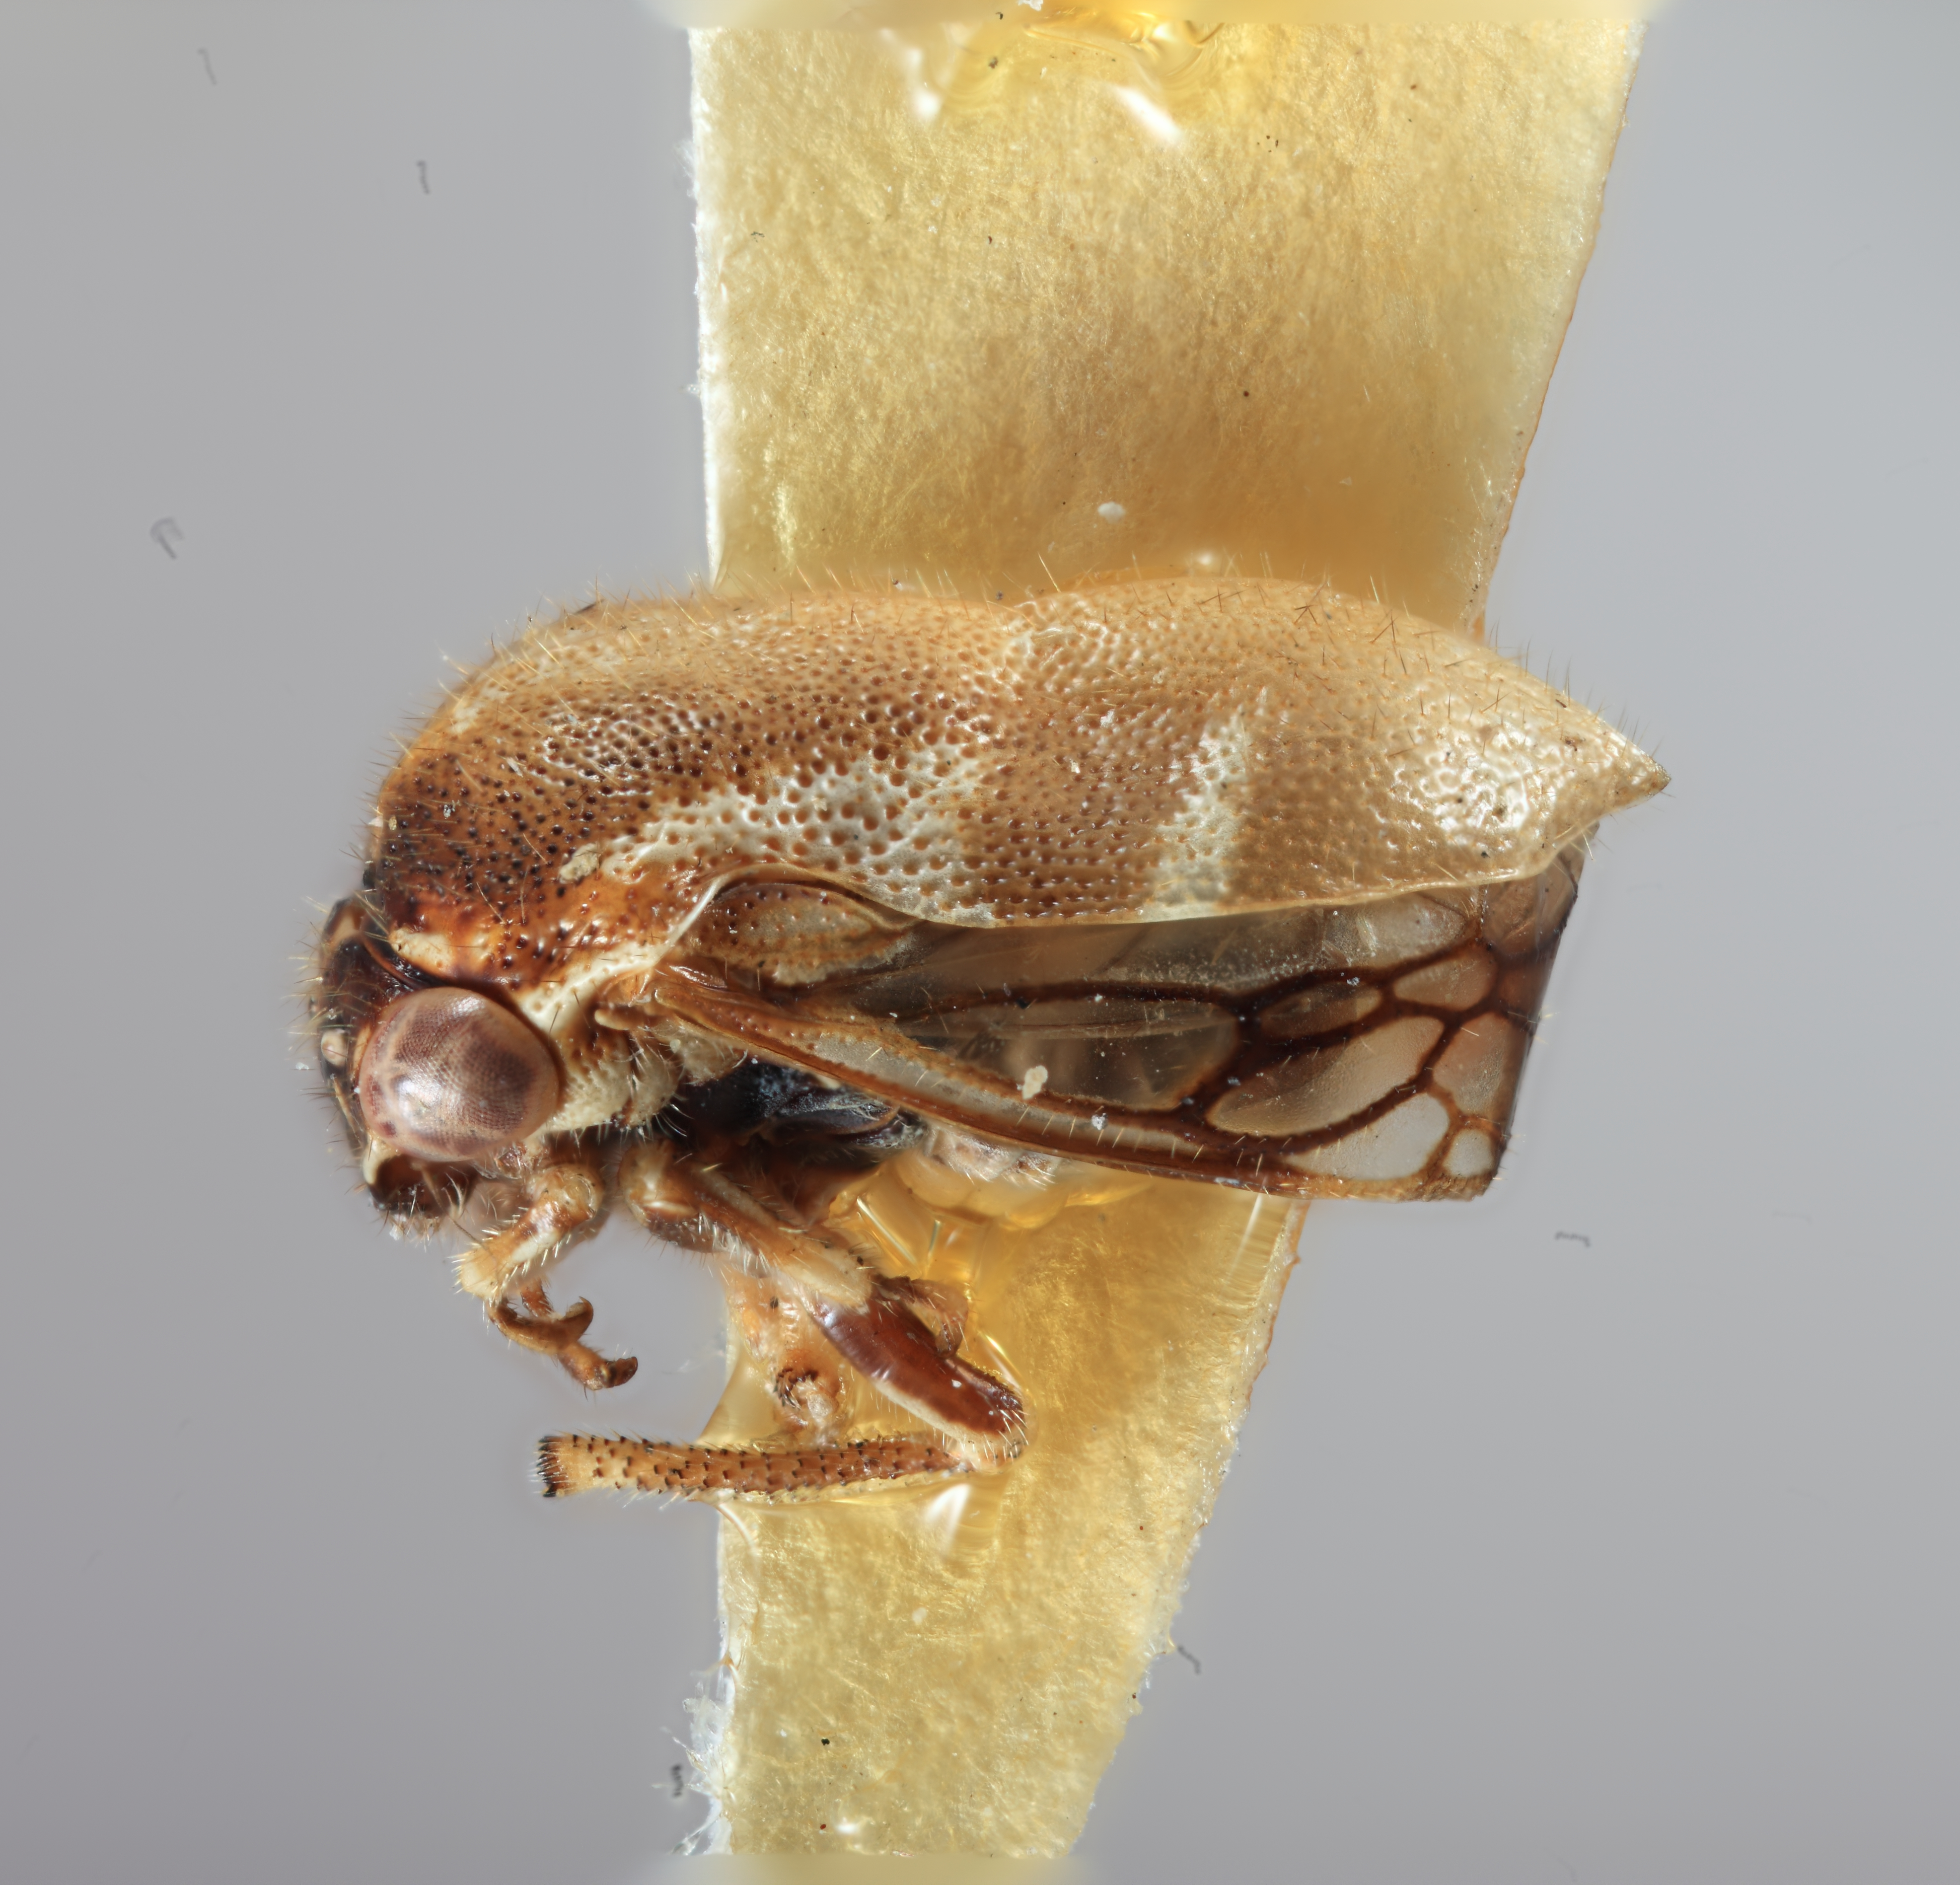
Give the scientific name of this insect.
Vanduzea mayana
